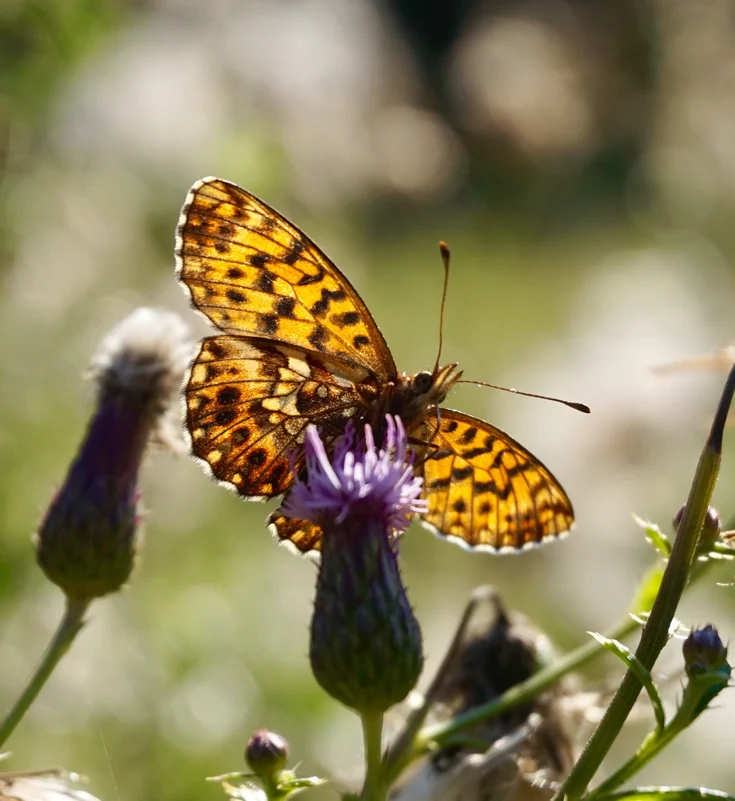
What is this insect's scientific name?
Boloria dia
